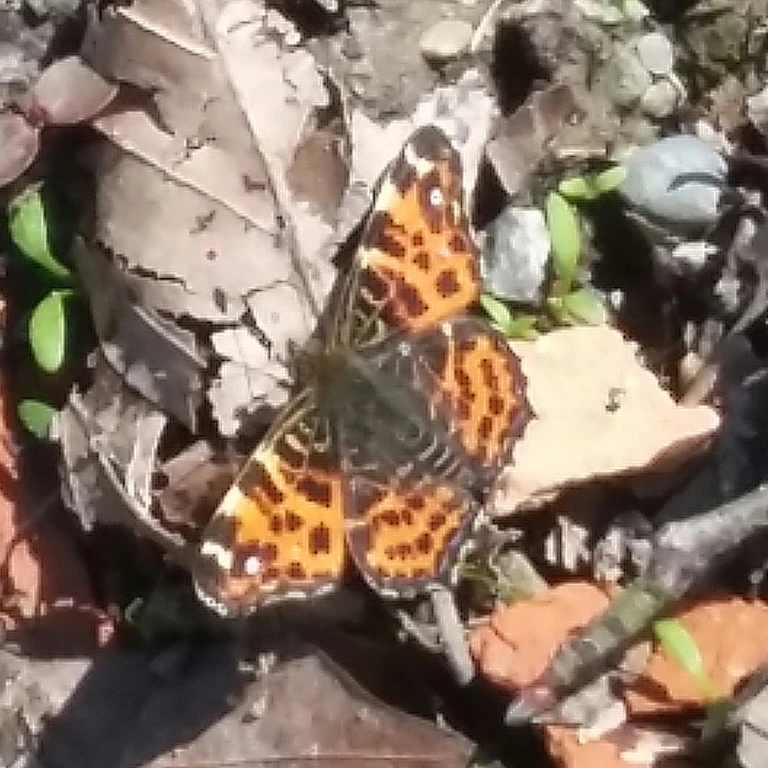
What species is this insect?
Araschnia levana
